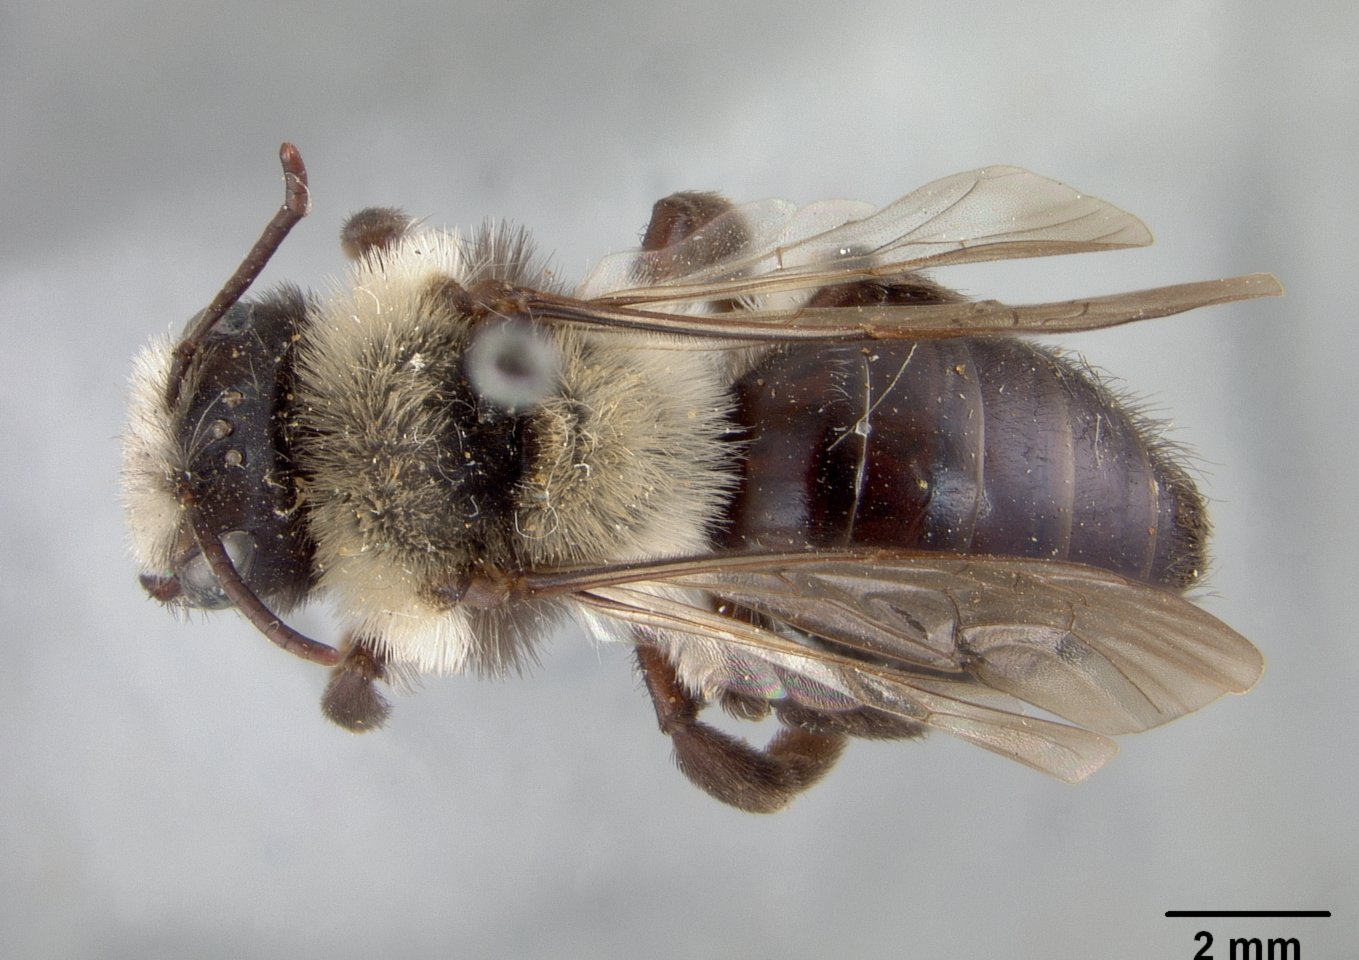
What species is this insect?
Andrena transnigra
